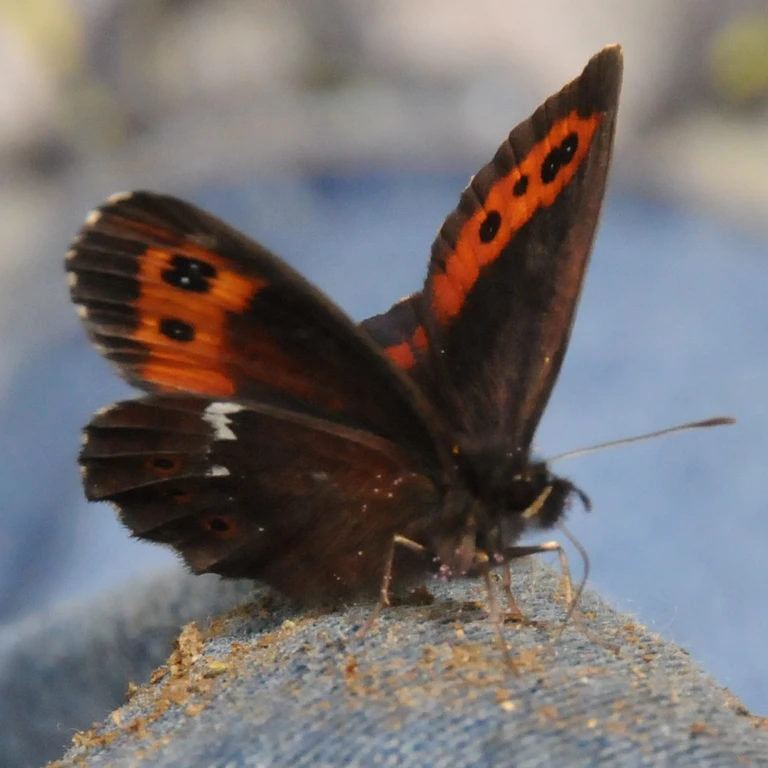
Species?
Erebia ligea
